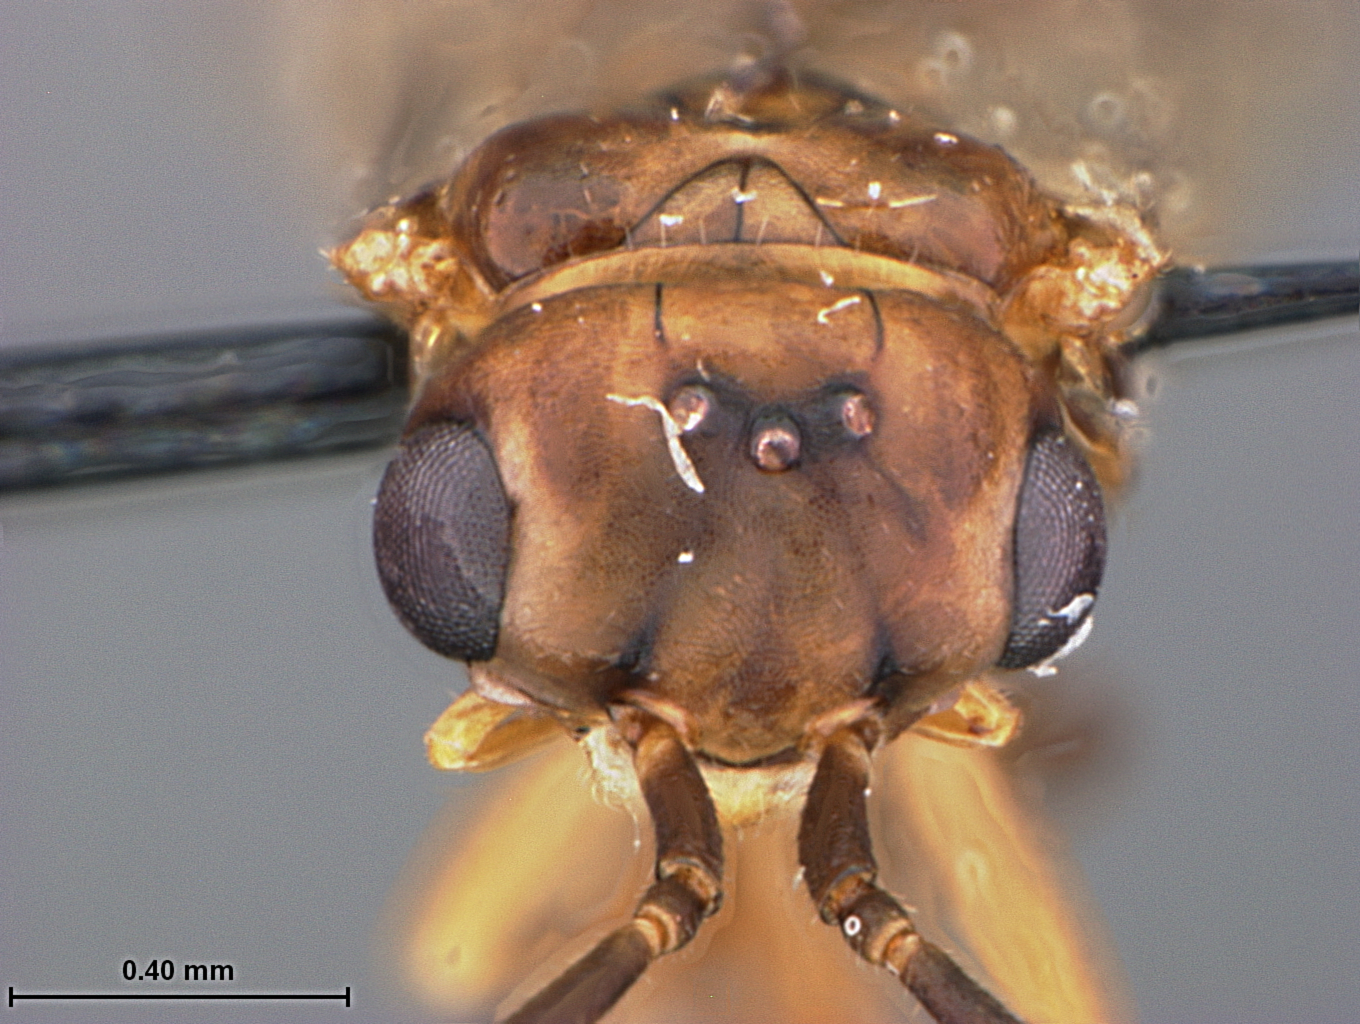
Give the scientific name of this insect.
Xyela radiatae
